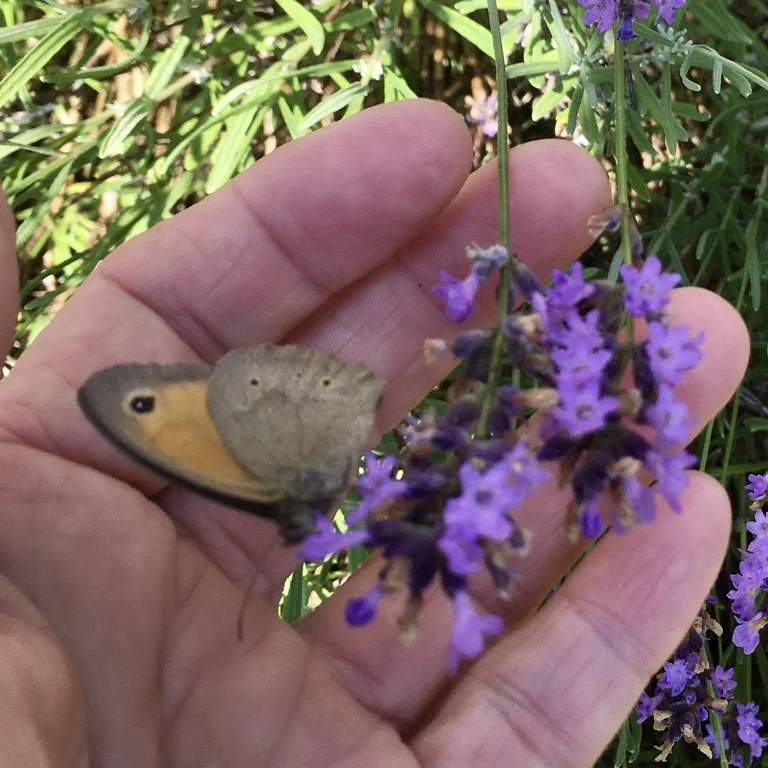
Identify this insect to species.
Maniola jurtina
